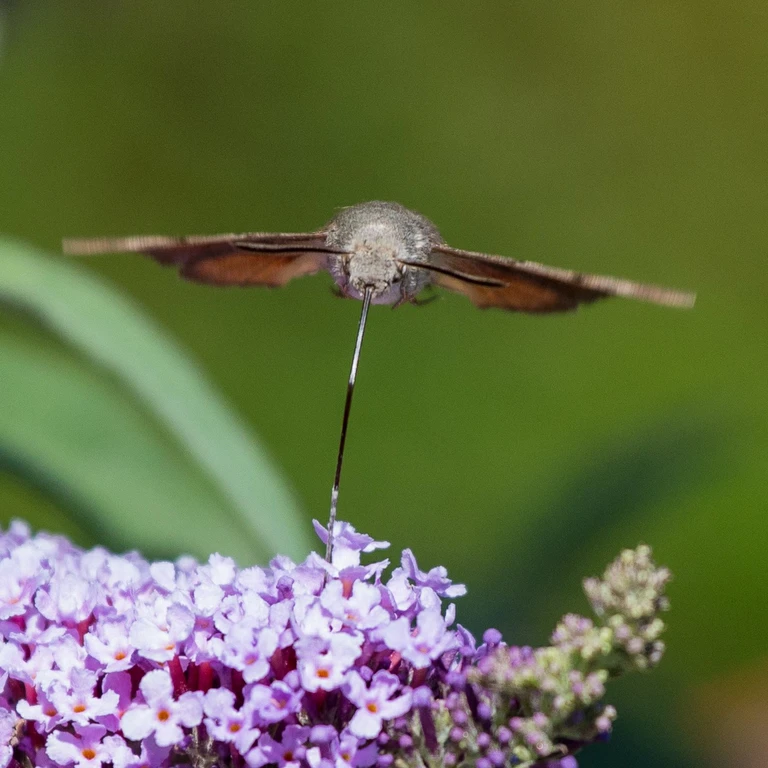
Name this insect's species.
Macroglossum stellatarum
